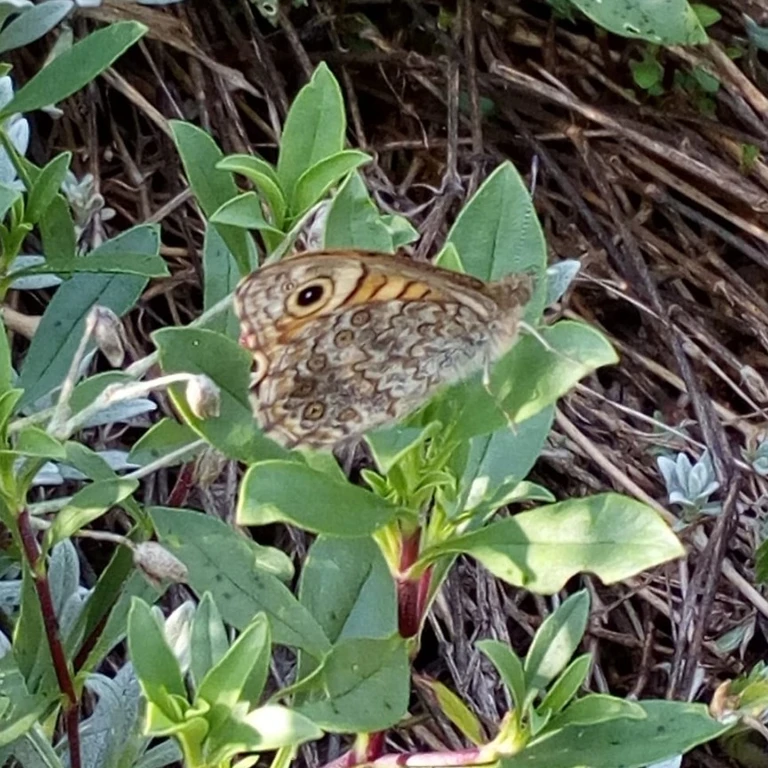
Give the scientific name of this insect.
Lasiommata megera (also Pararge megera)
